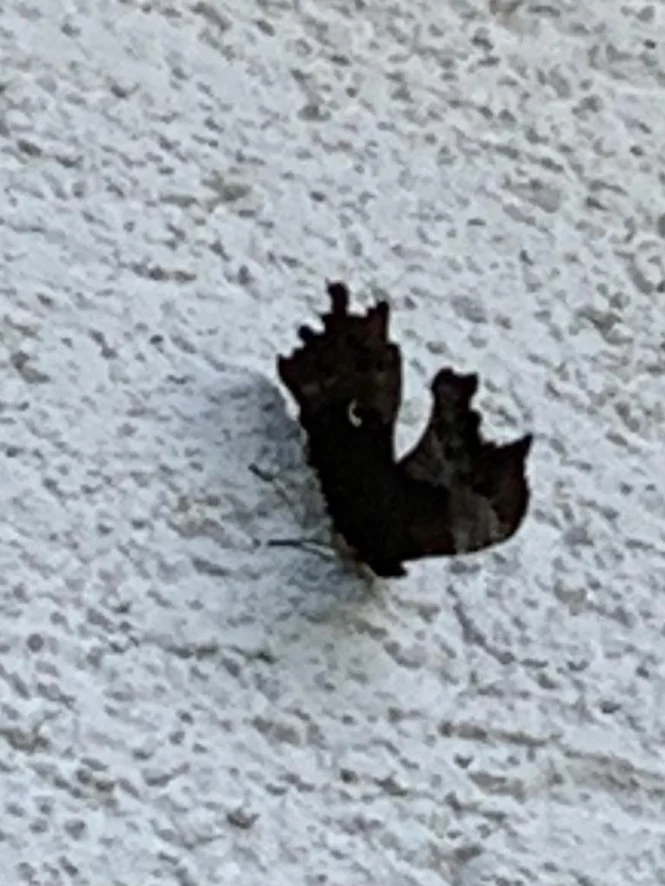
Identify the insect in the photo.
Polygonia c-album
